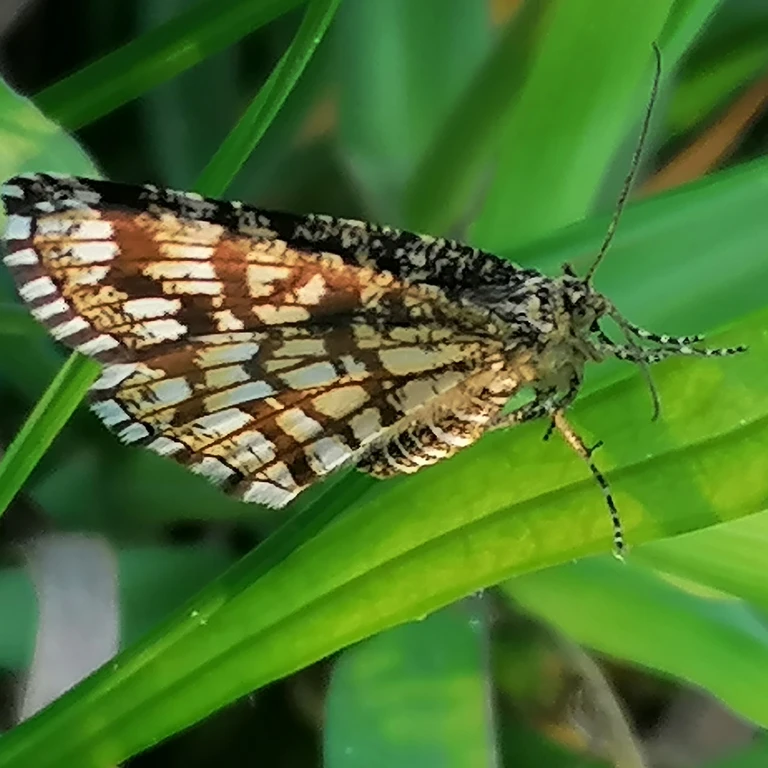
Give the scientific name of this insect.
Chiasmia clathrata
